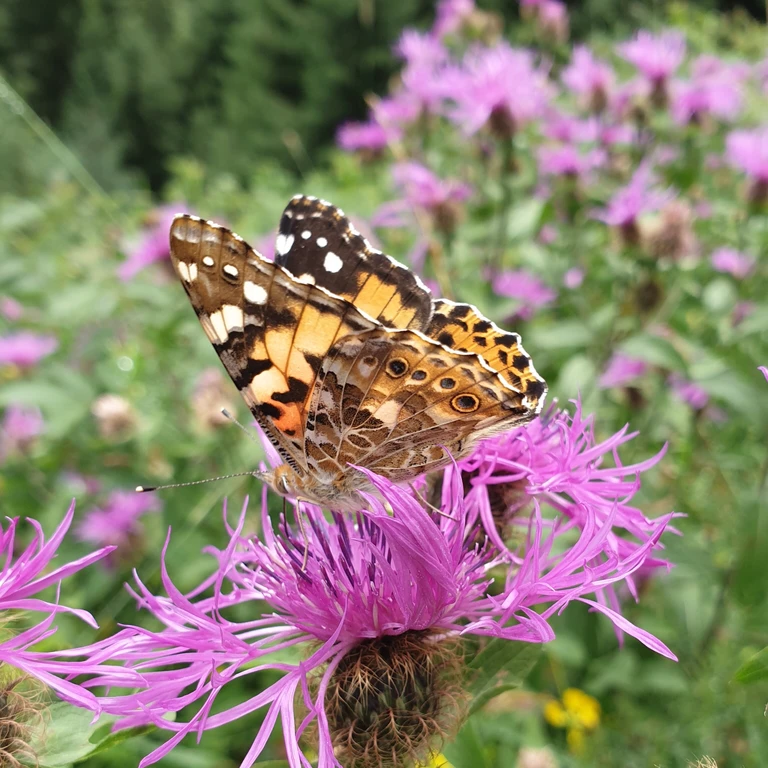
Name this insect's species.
Vanessa cardui
